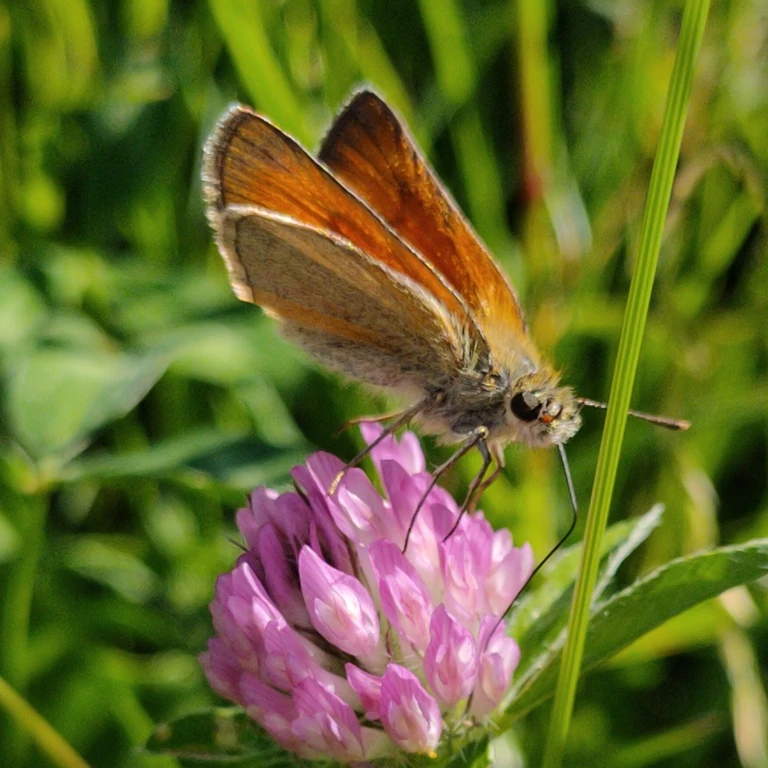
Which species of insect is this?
Thymelicus sylvestris
